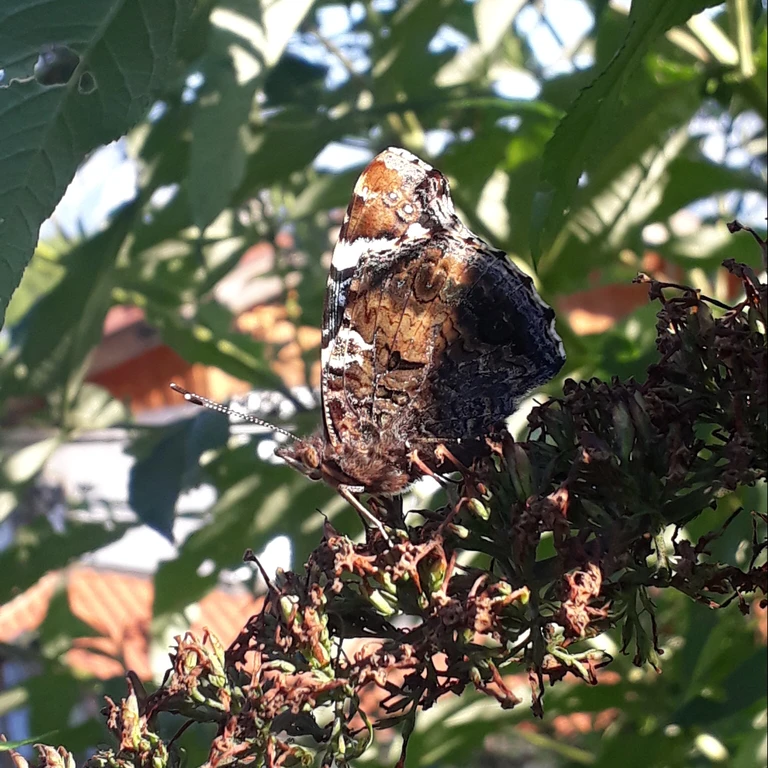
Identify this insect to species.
Vanessa atalanta
